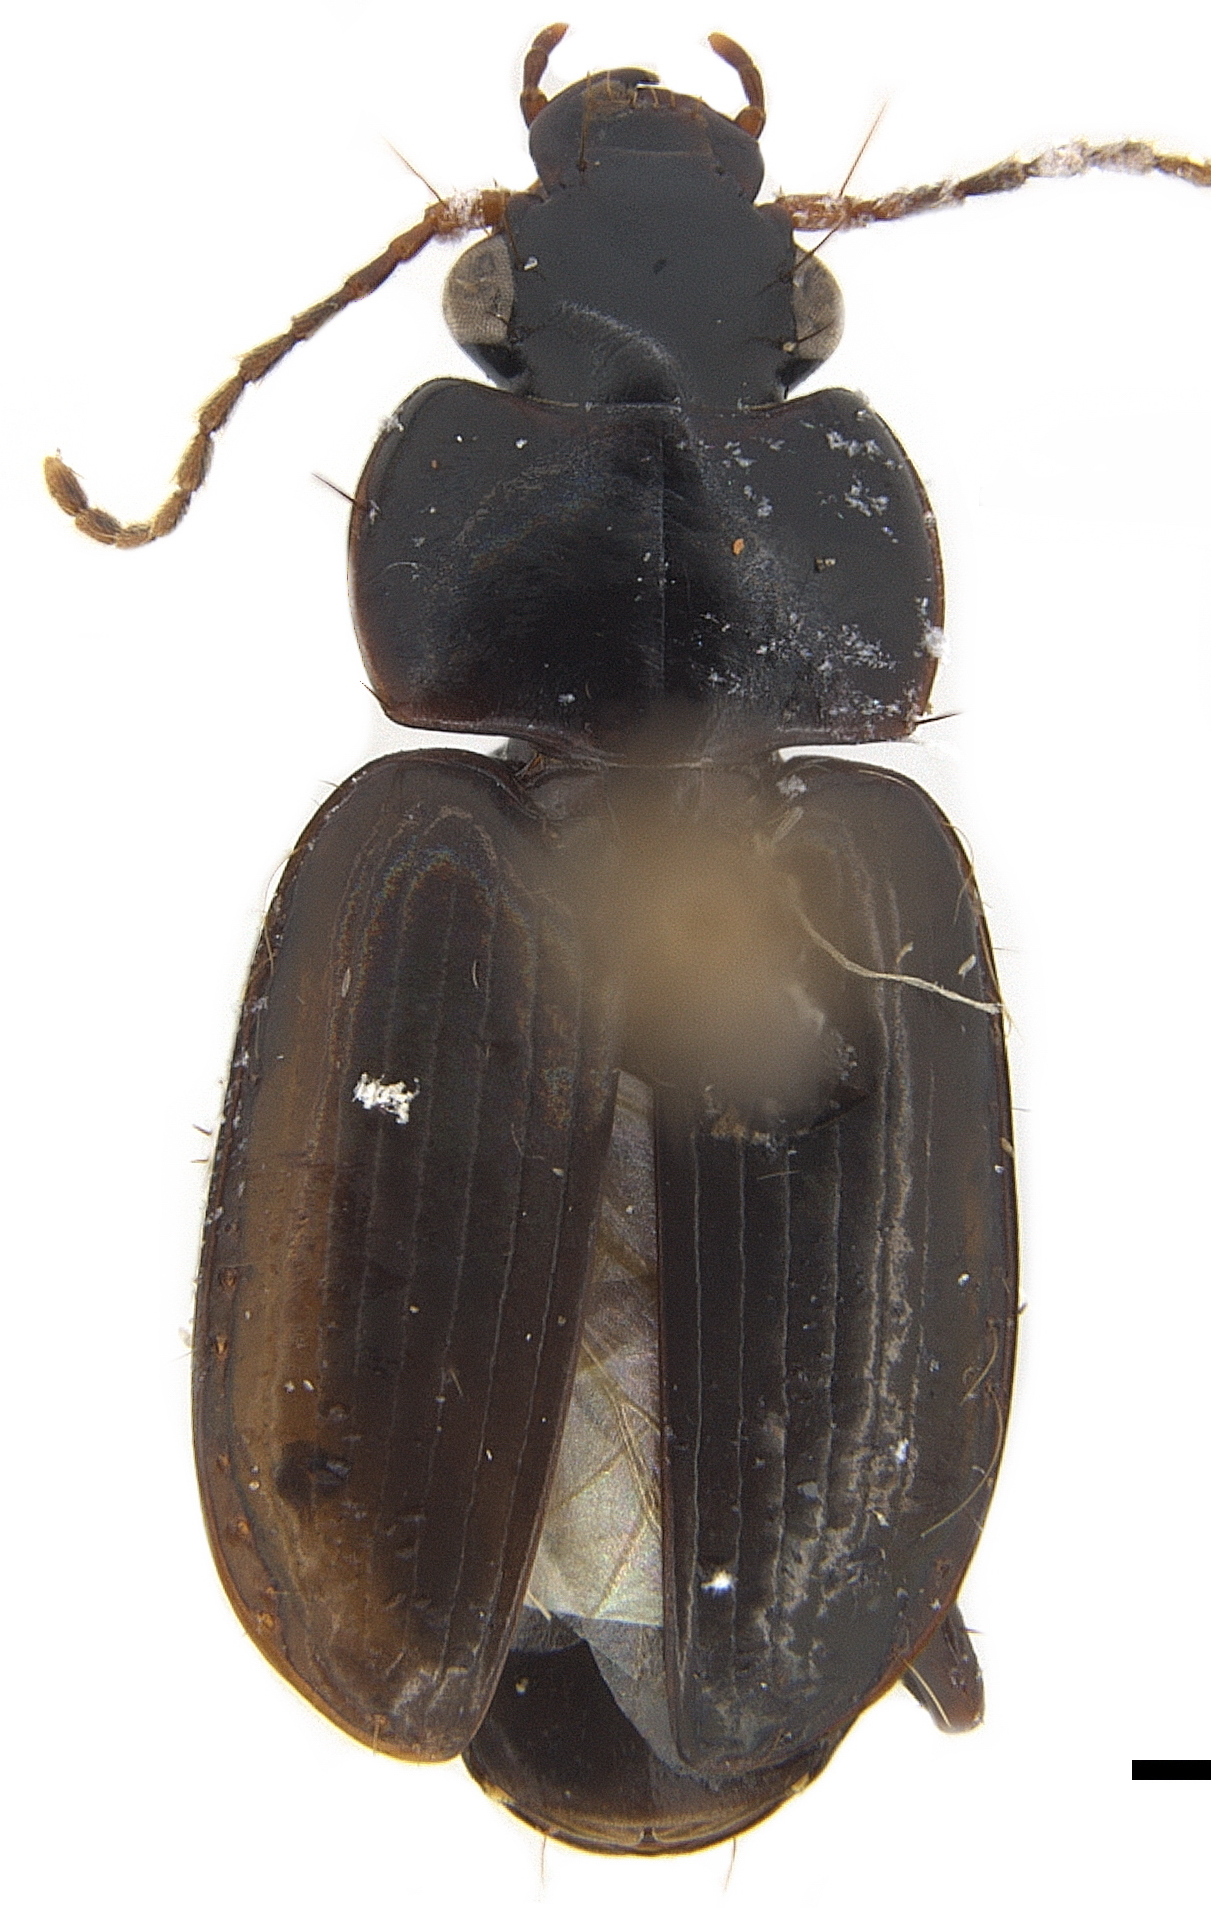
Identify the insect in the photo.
Aephnidius adelioides
